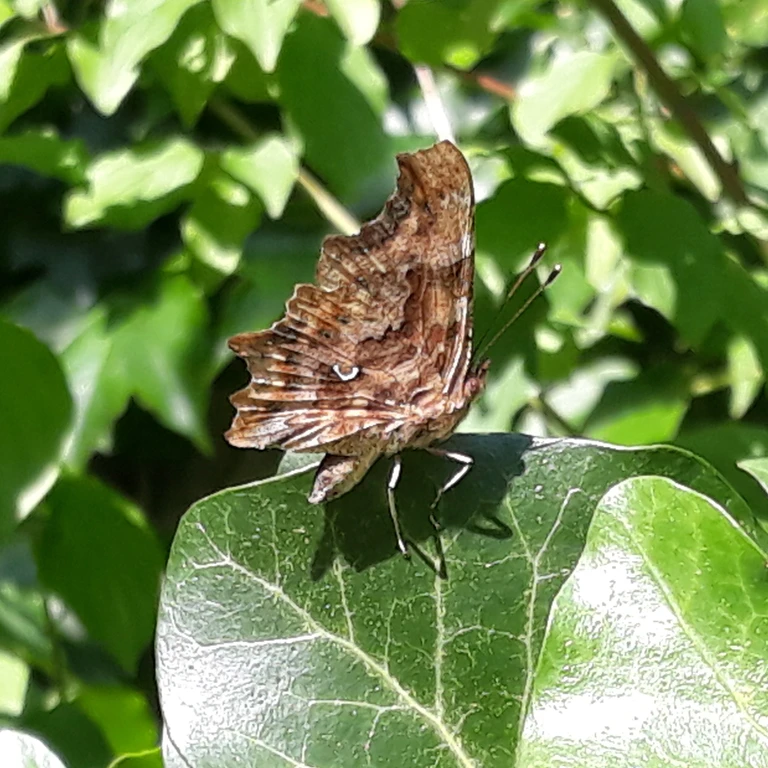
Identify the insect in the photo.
Polygonia c-album
